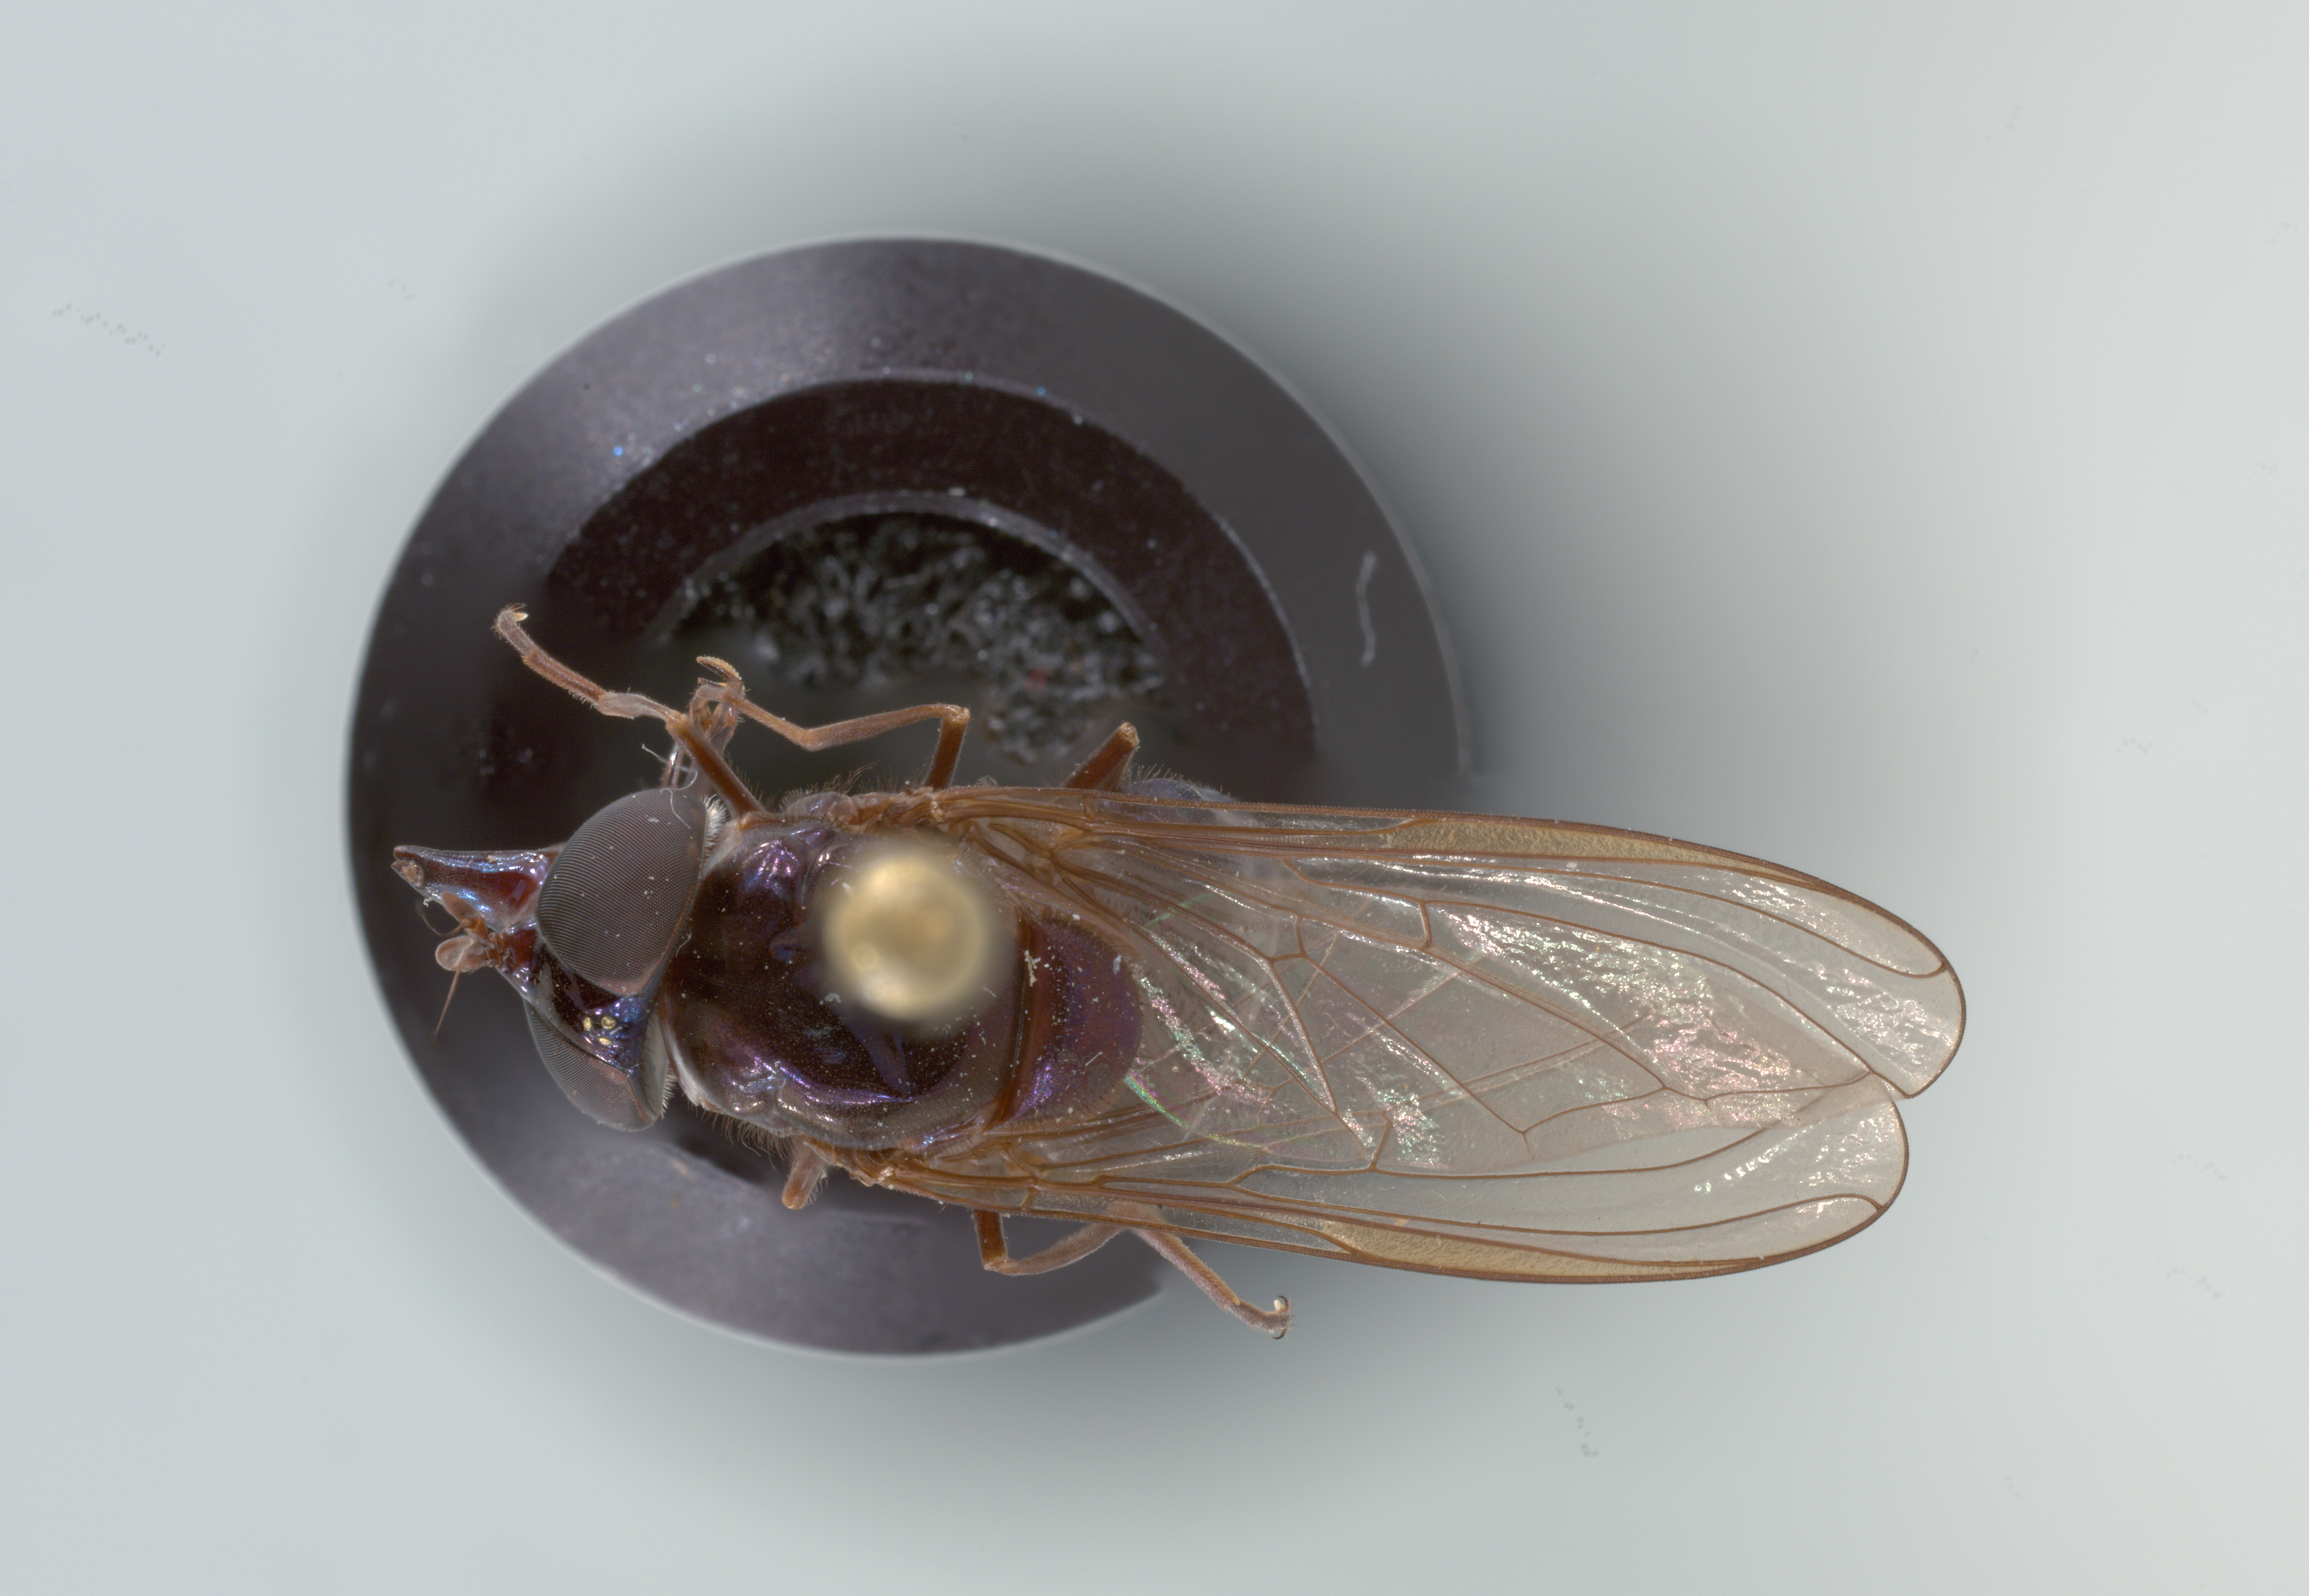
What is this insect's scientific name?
Rhingia cyanoprora
